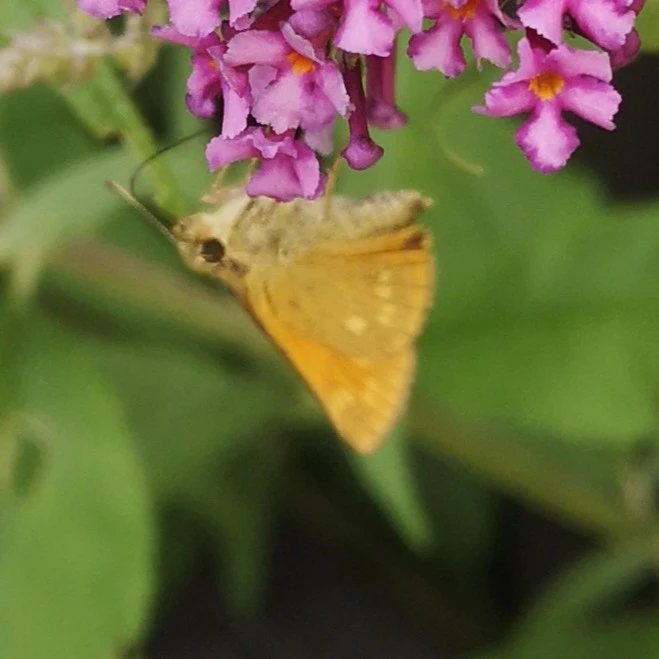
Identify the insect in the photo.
Ochlodes sylvanus (also Ochlodes venata)
